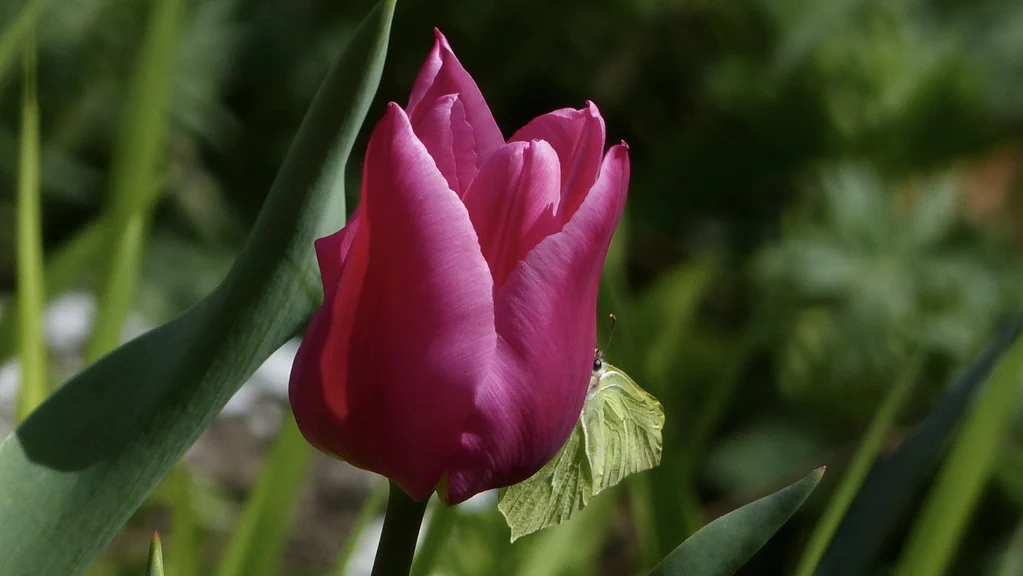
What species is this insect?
Gonepteryx rhamni
